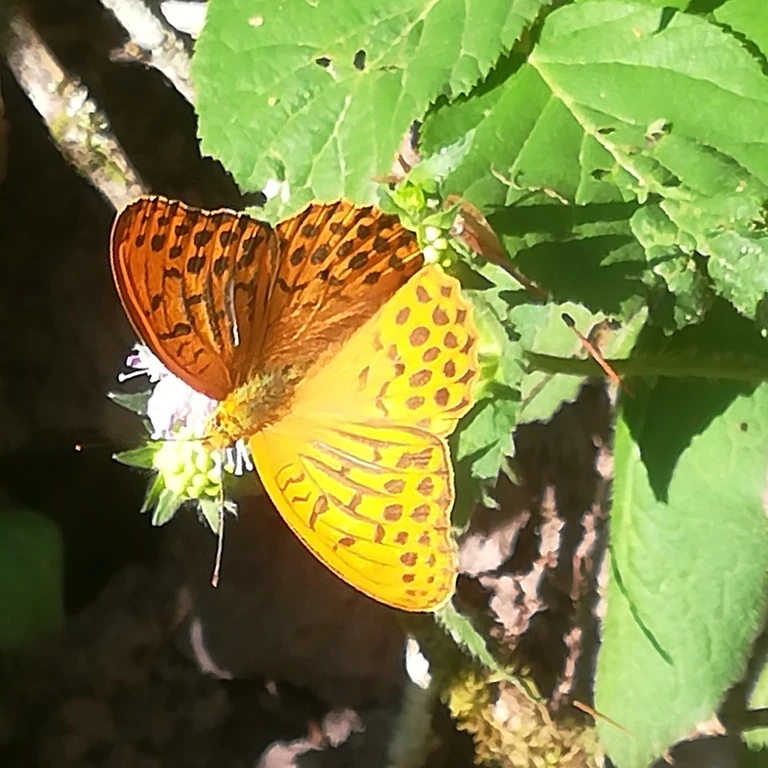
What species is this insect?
Argynnis paphia
